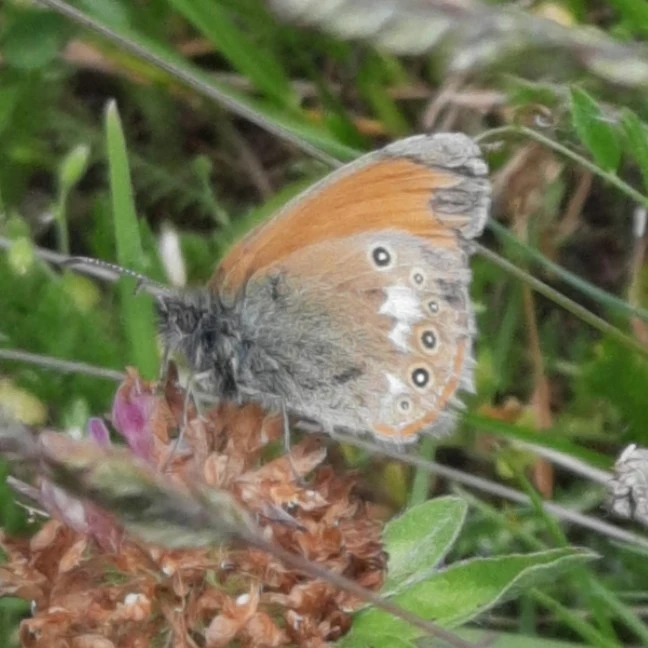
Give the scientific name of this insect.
Coenonympha glycerion (also Coenonympha iphis)
